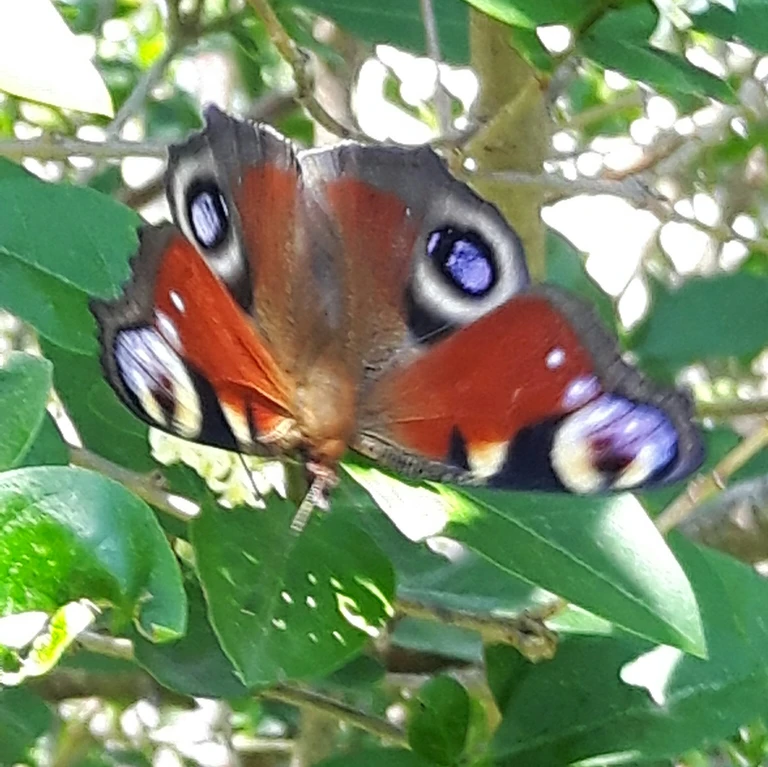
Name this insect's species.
Aglais io
